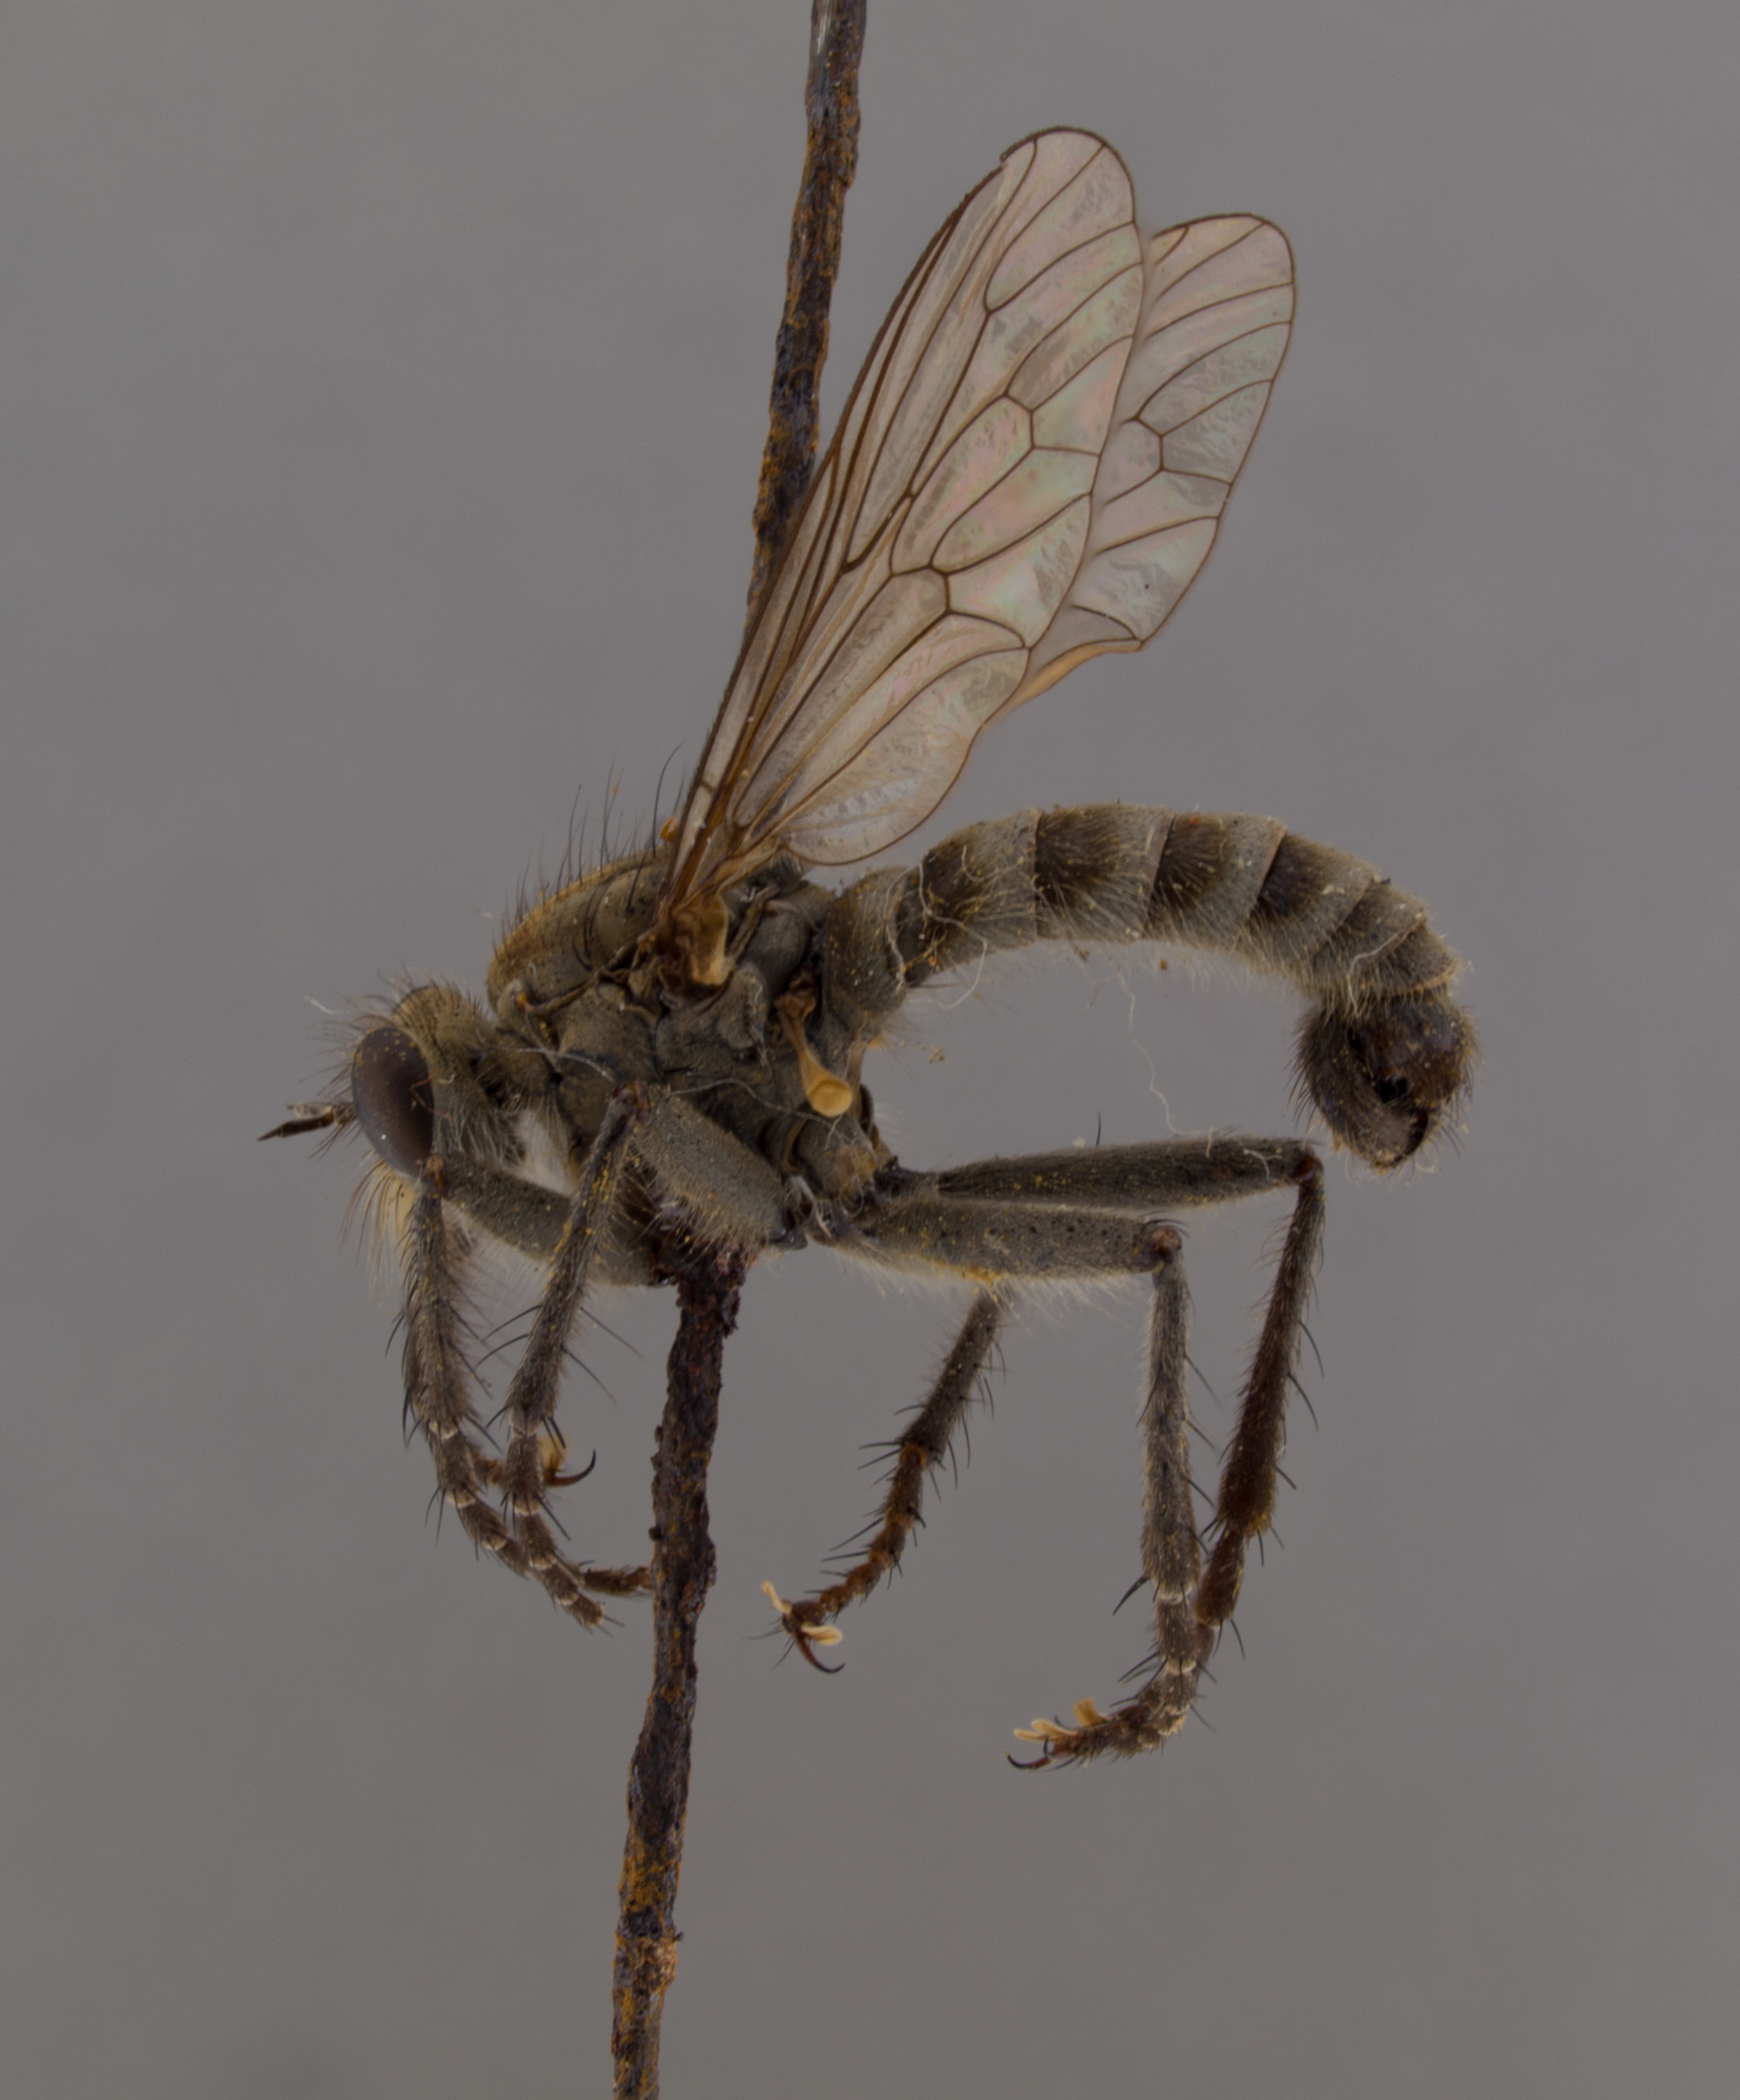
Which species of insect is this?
Lasiopogon ripicola
